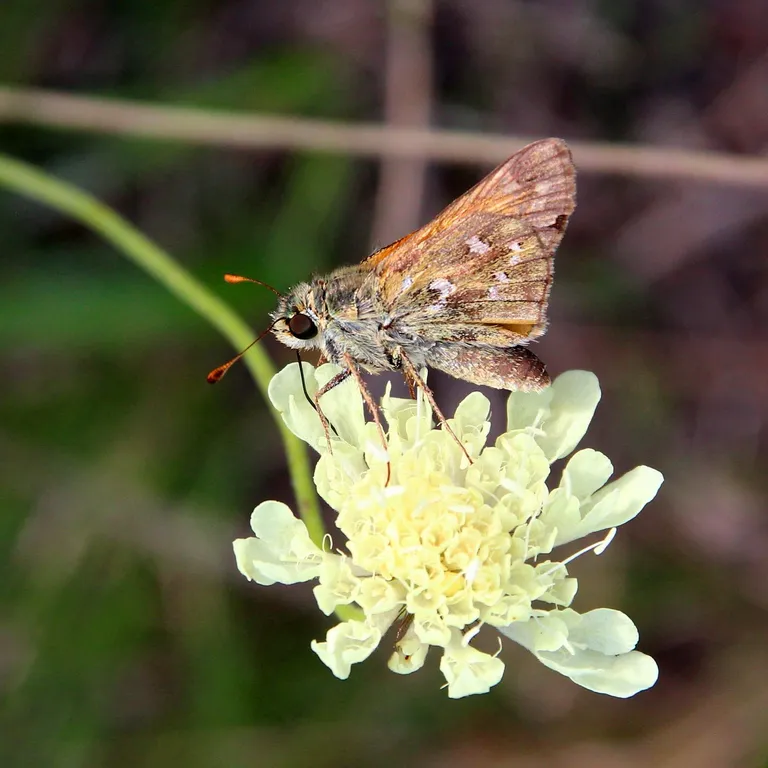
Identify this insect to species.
Hesperia comma
